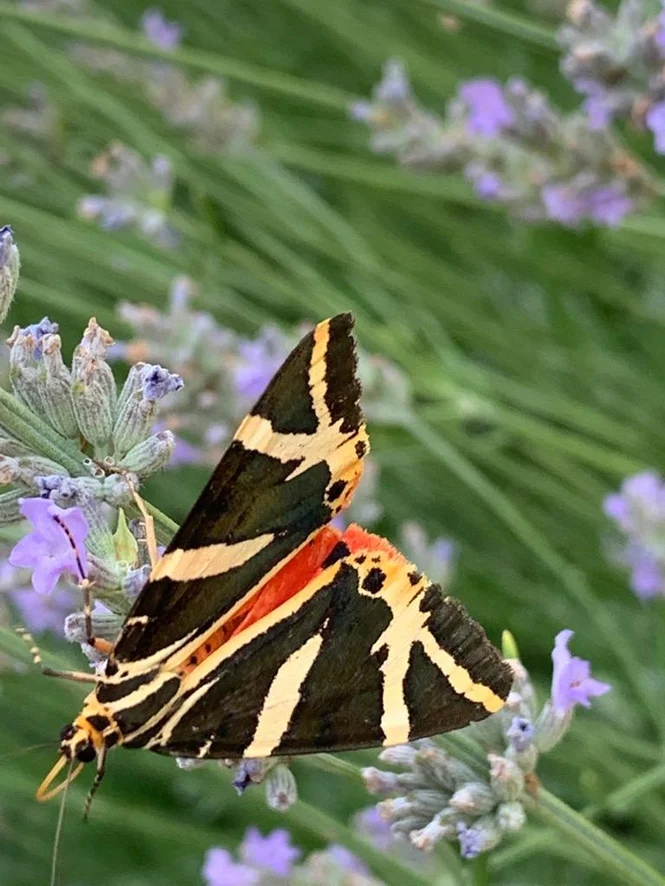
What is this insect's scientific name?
Euplagia quadripunctaria
